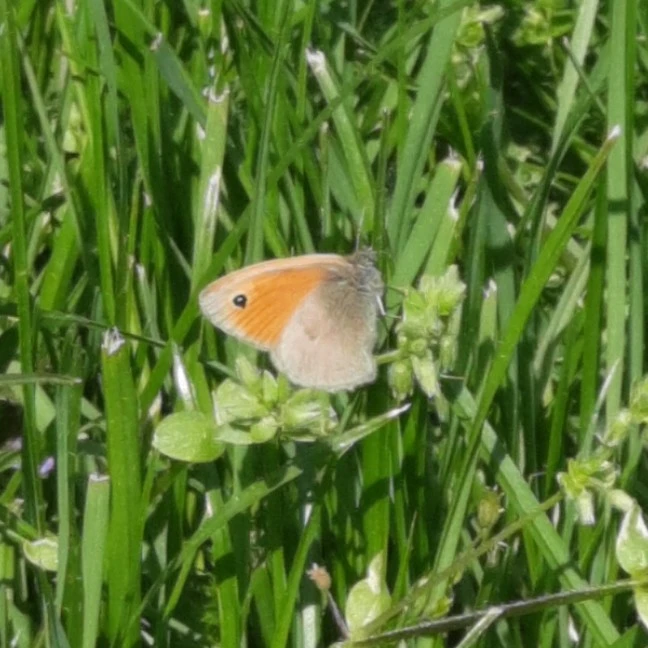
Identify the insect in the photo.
Coenonympha pamphilus
